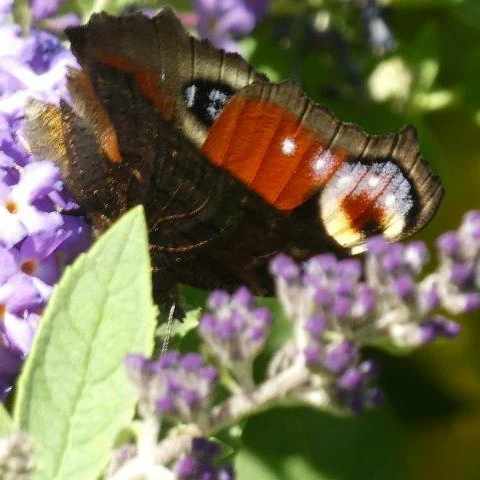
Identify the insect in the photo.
Aglais io
